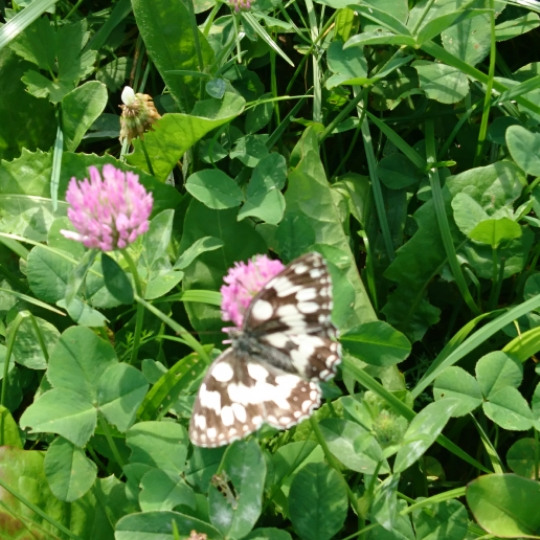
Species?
Melanargia galathea
